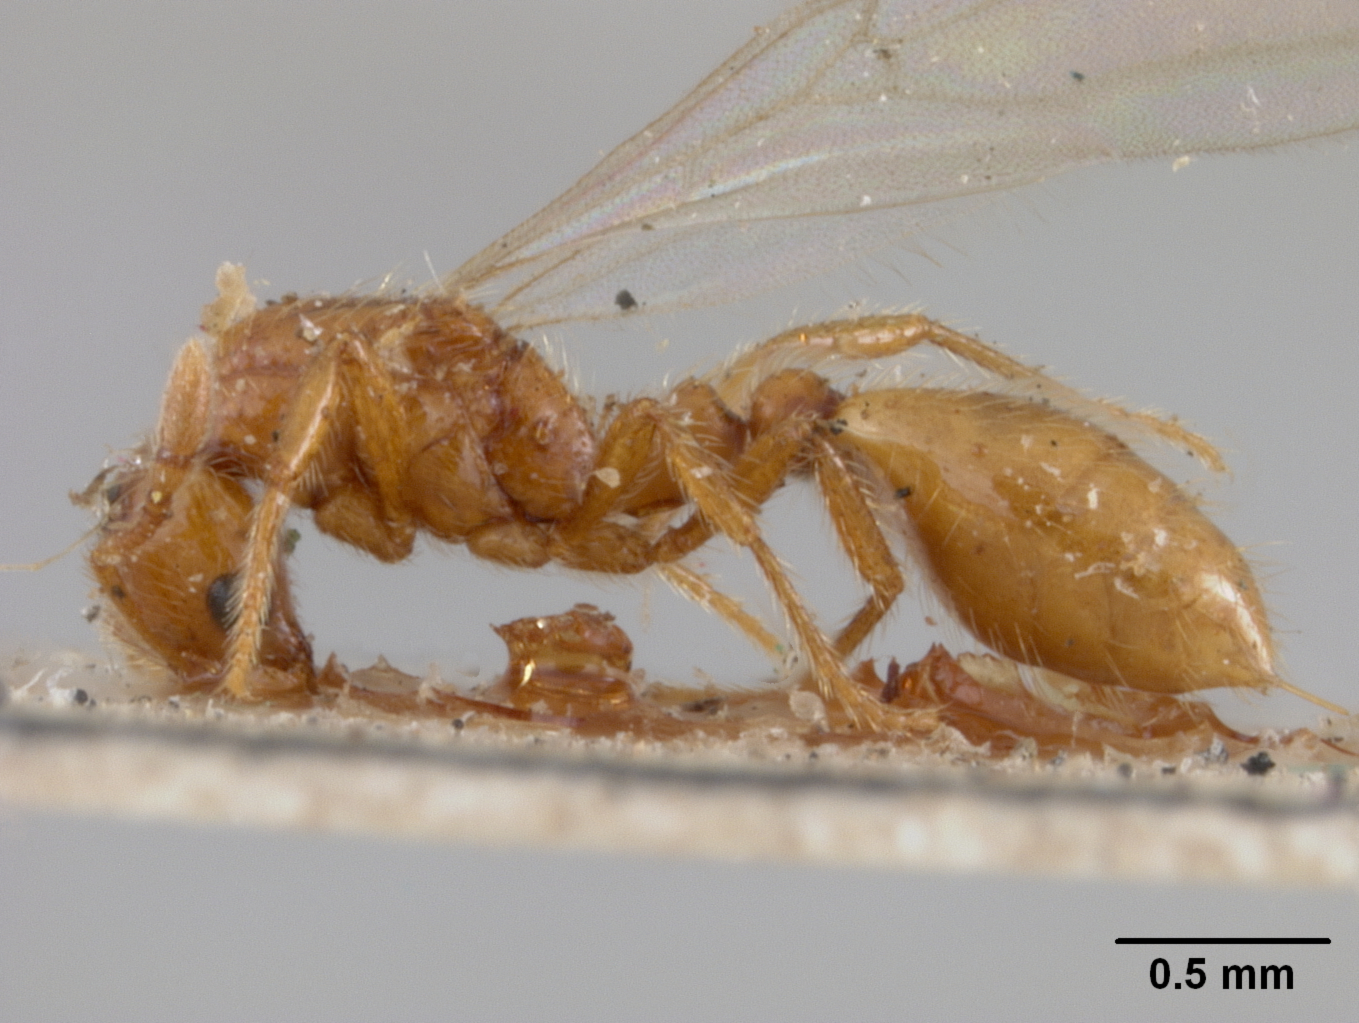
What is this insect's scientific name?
Solenopsis succinea
